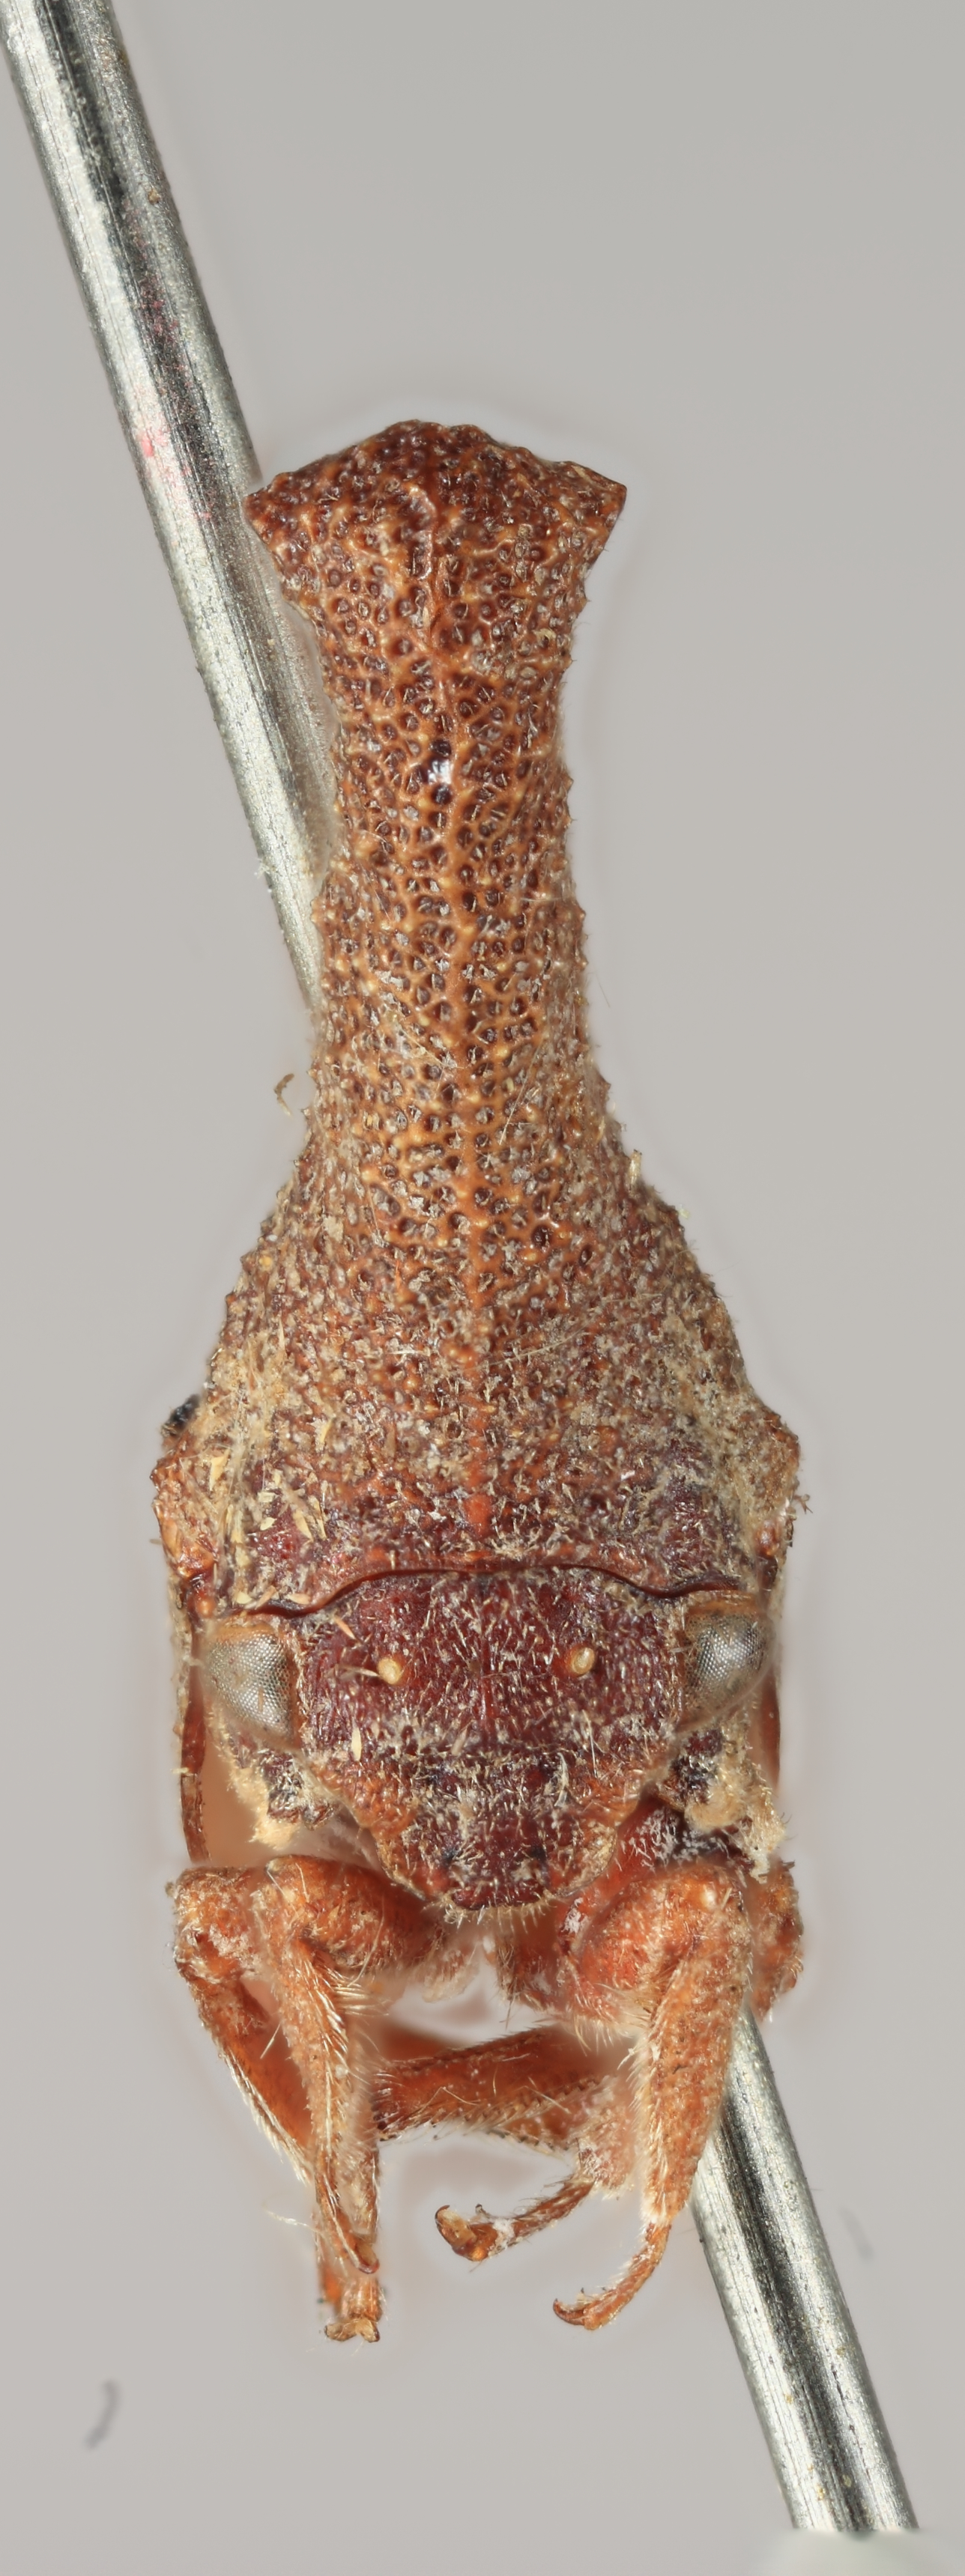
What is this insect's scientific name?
Pyrgonota pinguiturris
